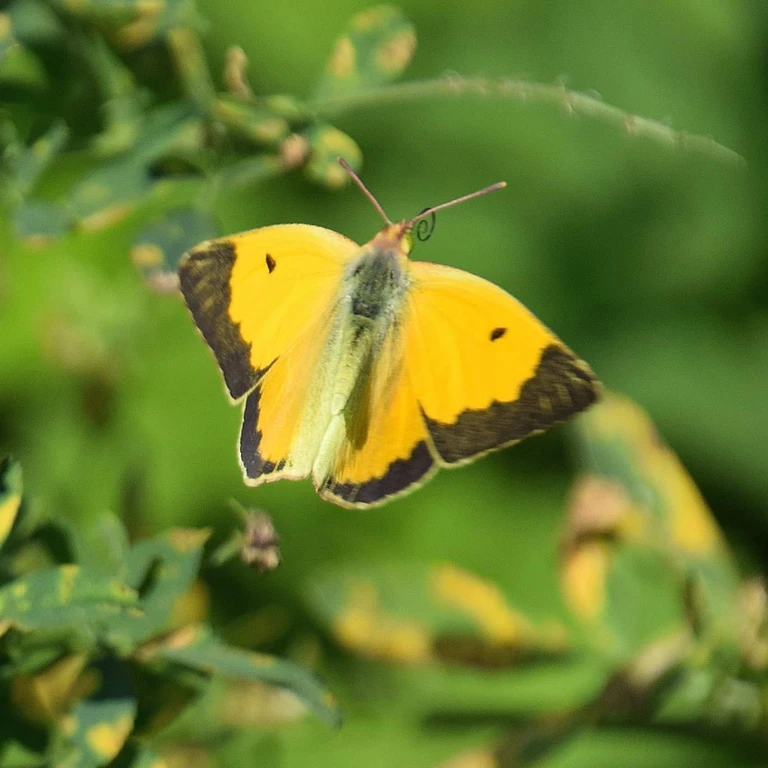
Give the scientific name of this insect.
Colias croceus
